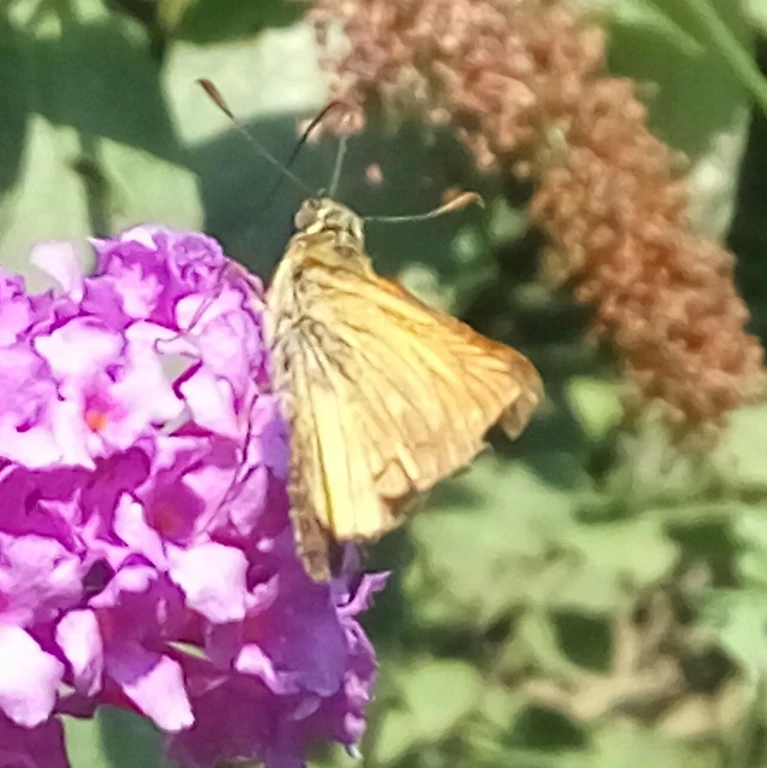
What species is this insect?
Ochlodes sylvanus (also Ochlodes venata)
